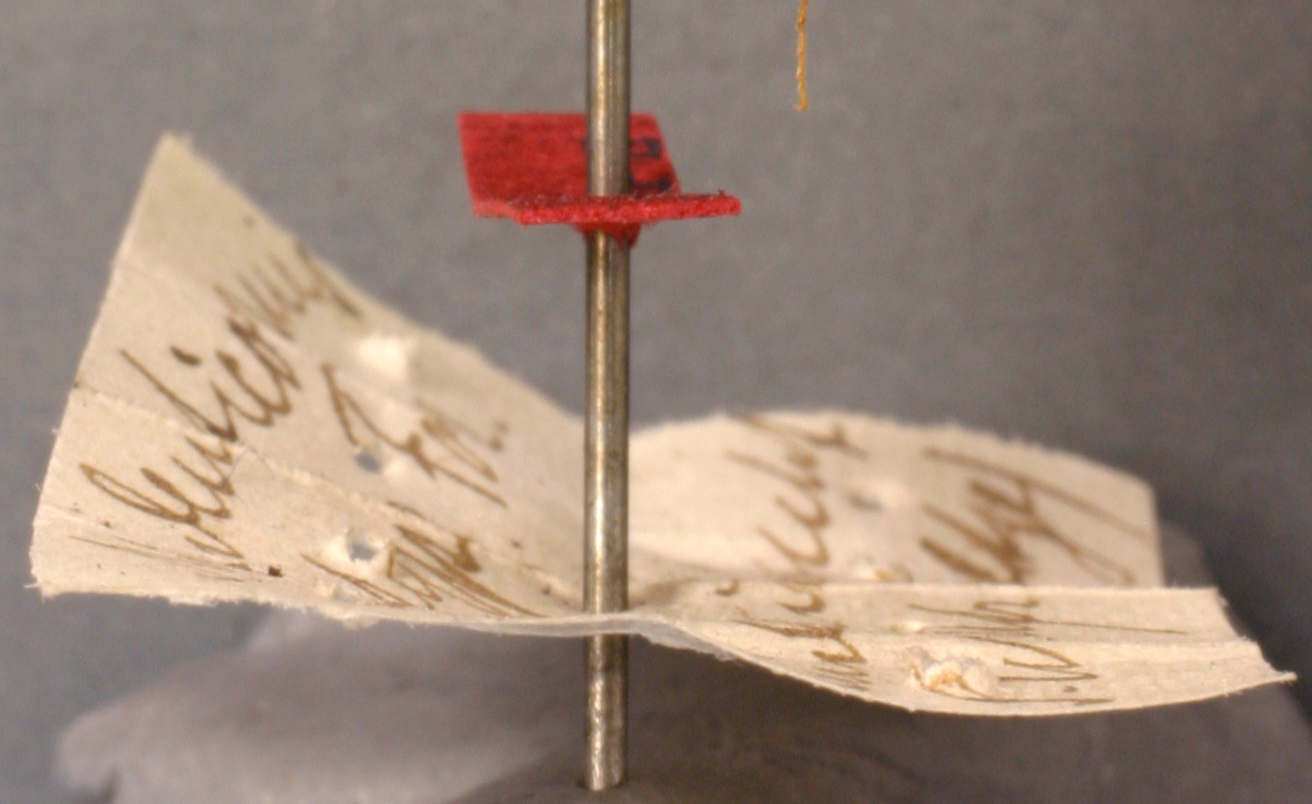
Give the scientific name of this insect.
Messor denticornis
